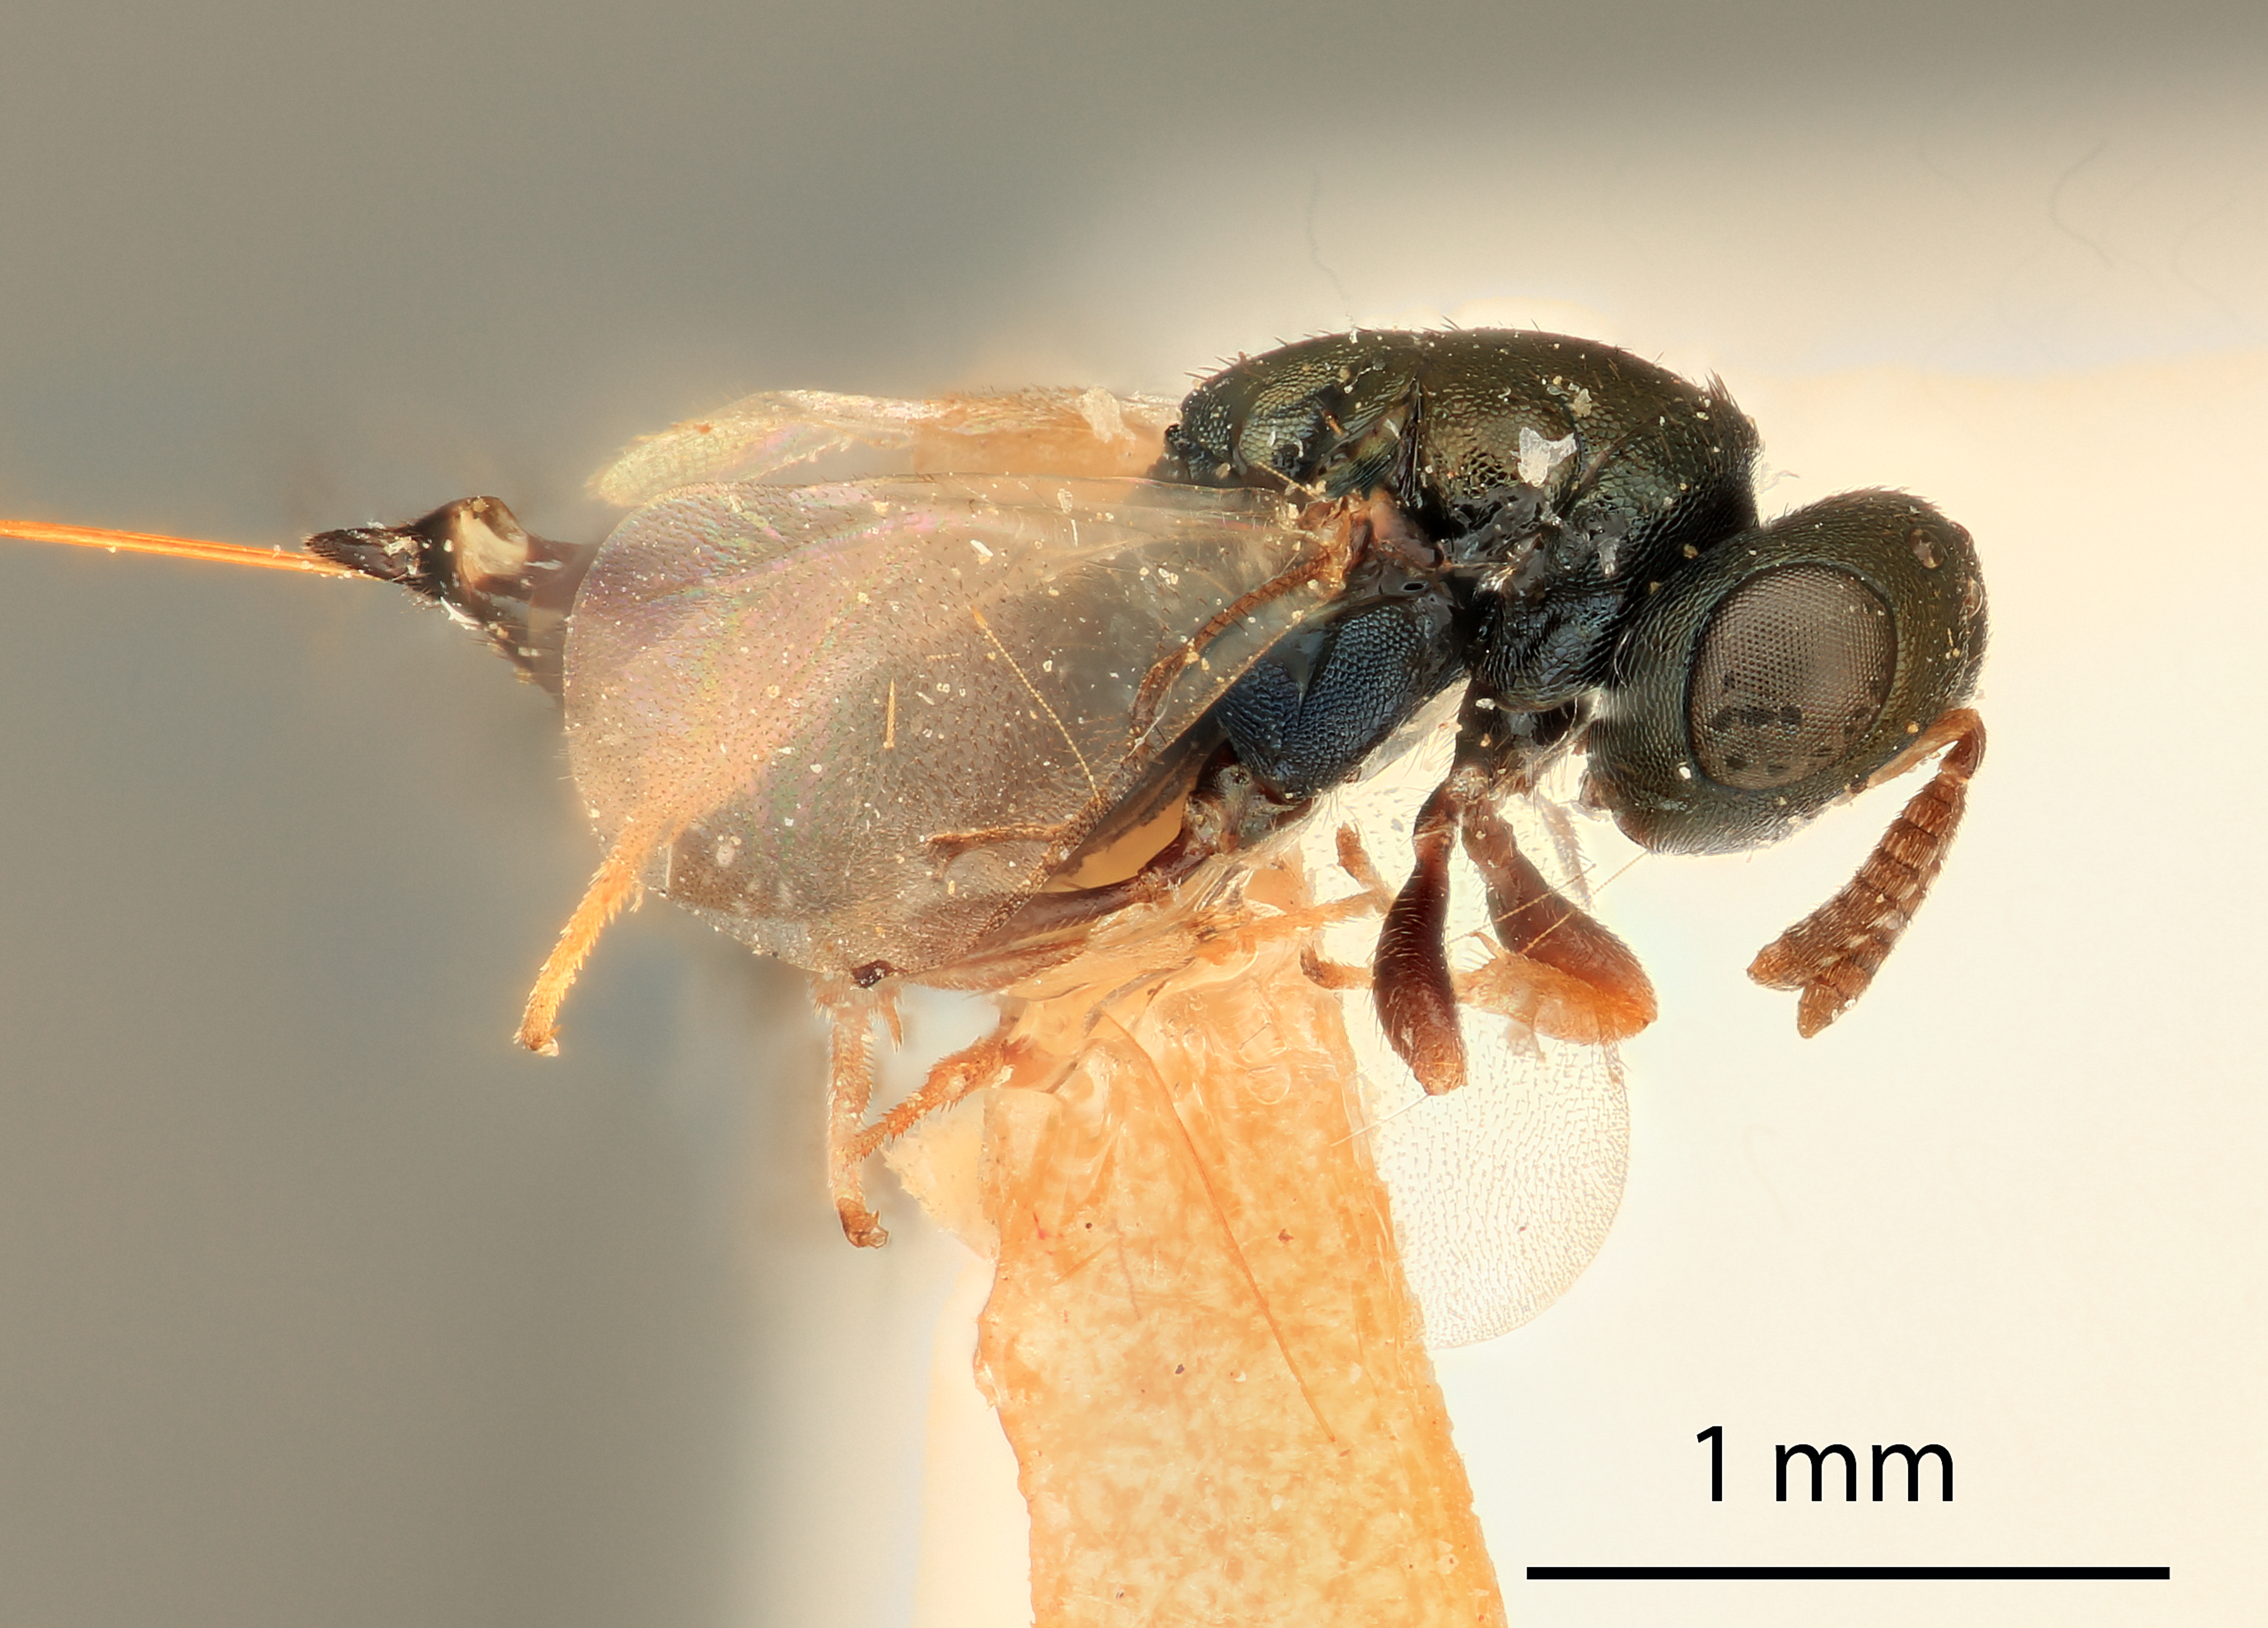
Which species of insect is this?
Ptinocida latipes
